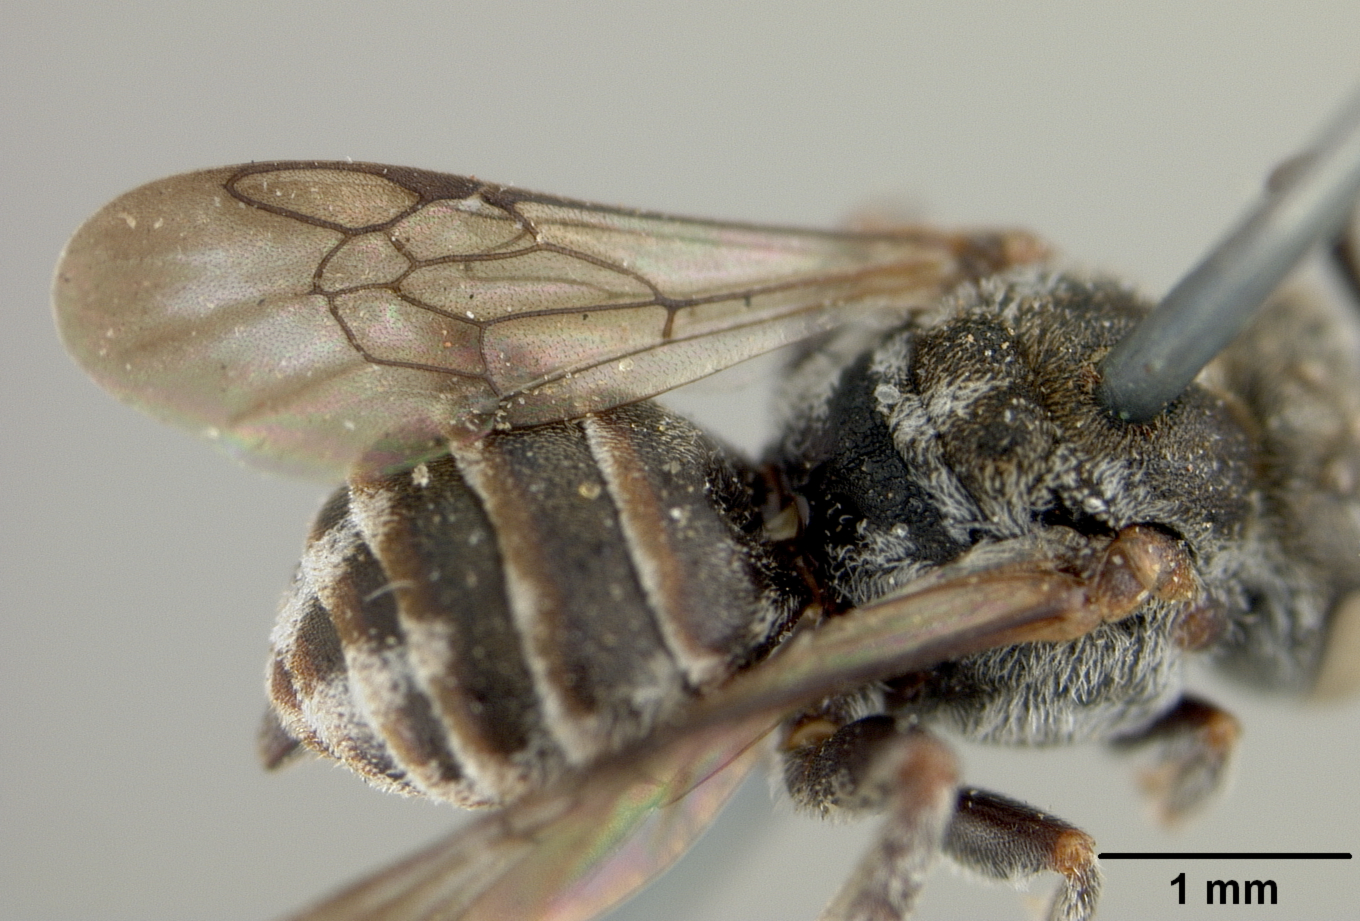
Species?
Neopasites cressoni
